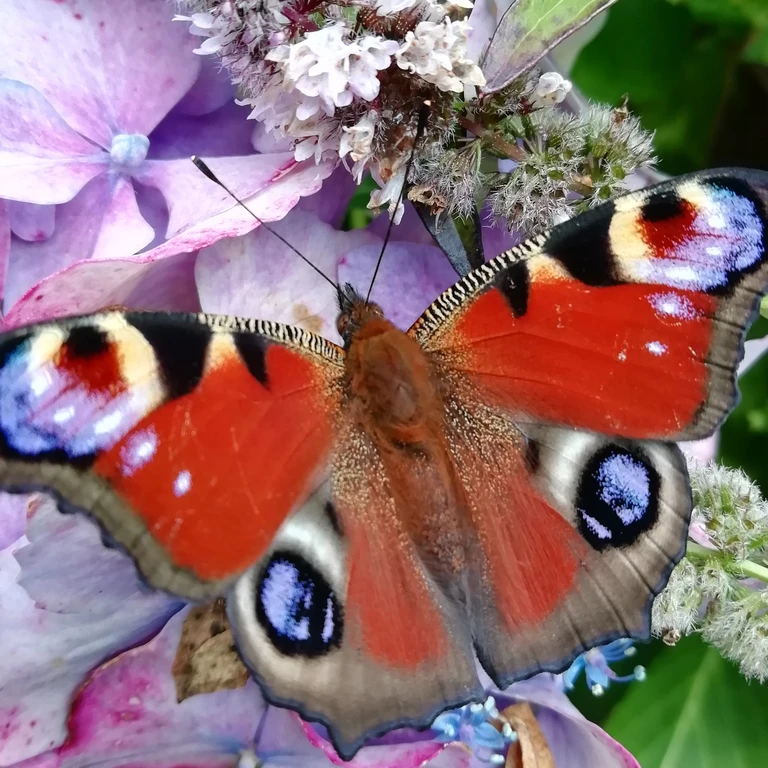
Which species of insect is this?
Aglais io
